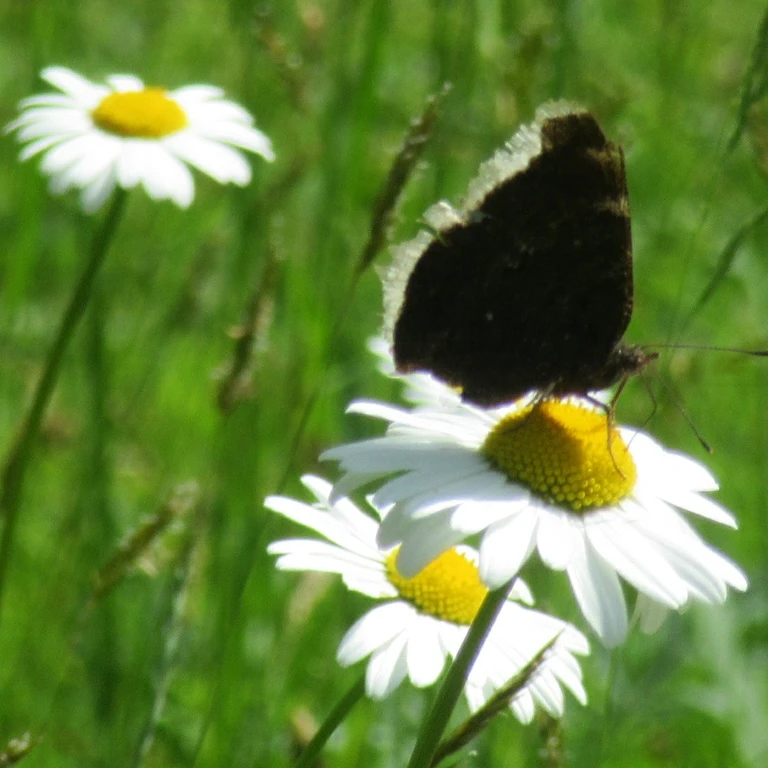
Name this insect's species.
Nymphalis antiopa
